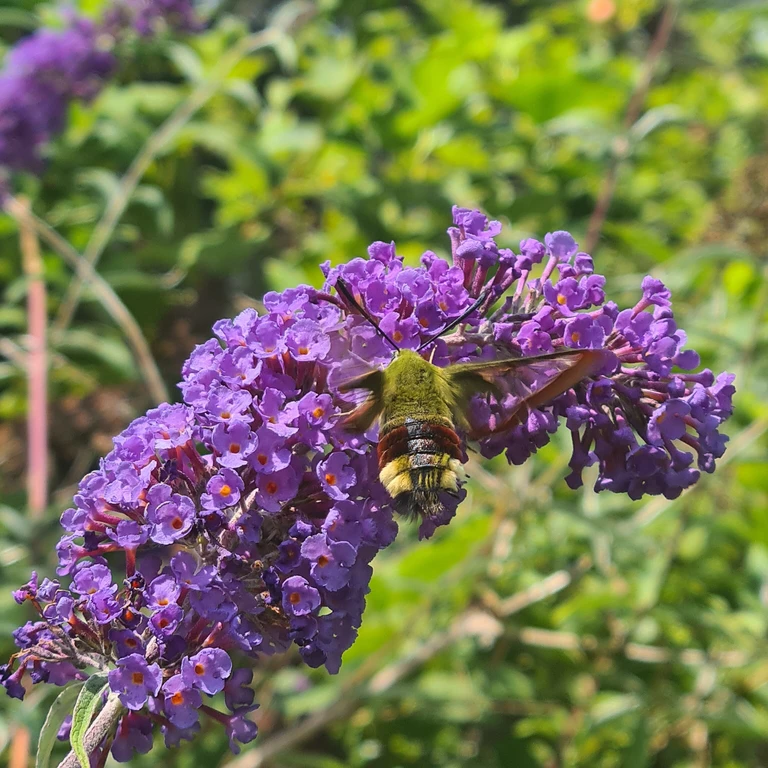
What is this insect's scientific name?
Hemaris fuciformis
